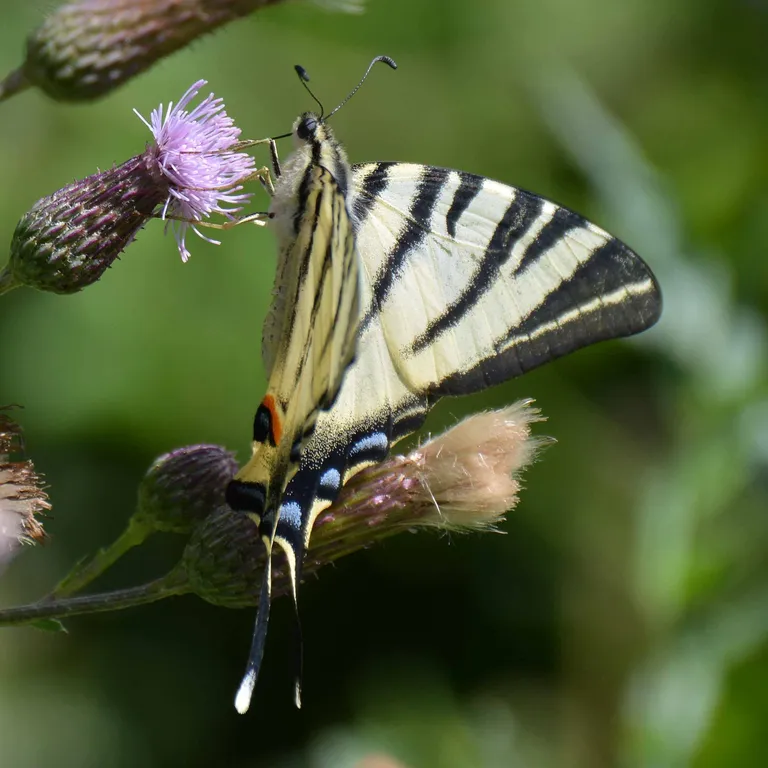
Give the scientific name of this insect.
Iphiclides podalirius
